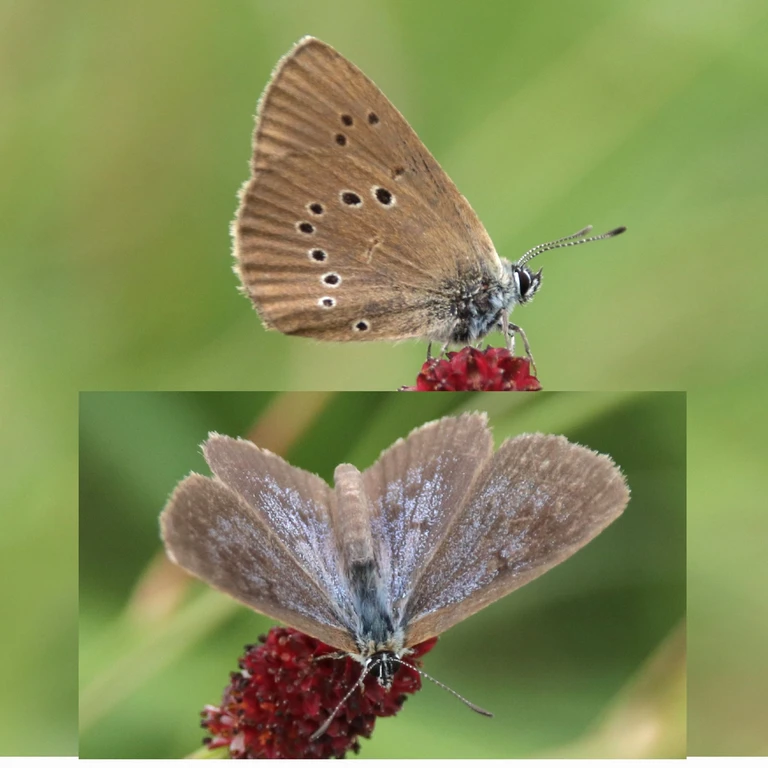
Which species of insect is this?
Phengaris nausithous (also Maculinea nausithous)
